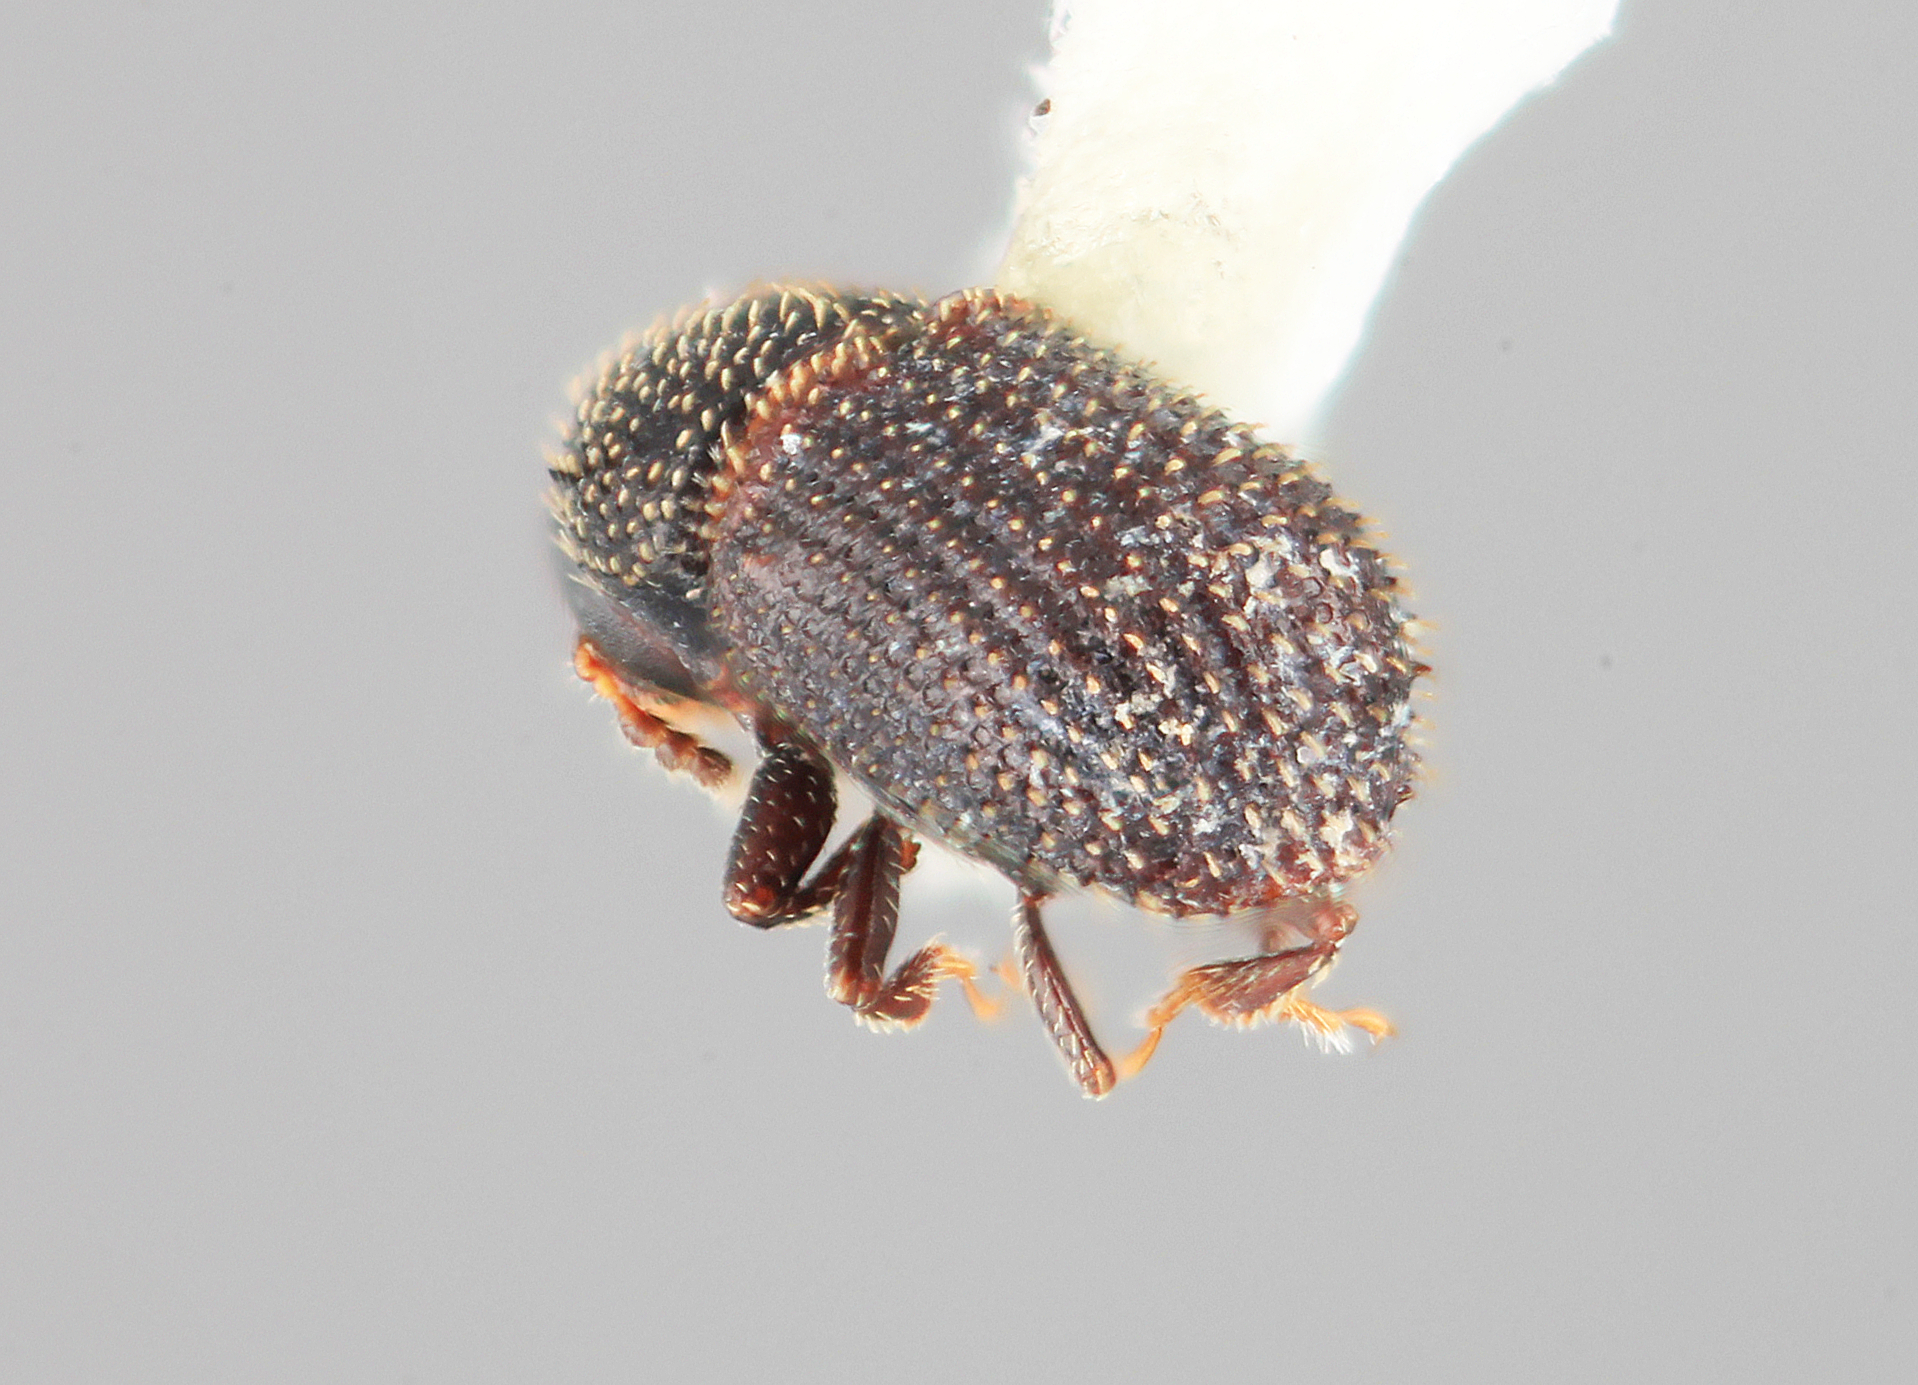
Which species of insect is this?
Phloeotribus vesculus
